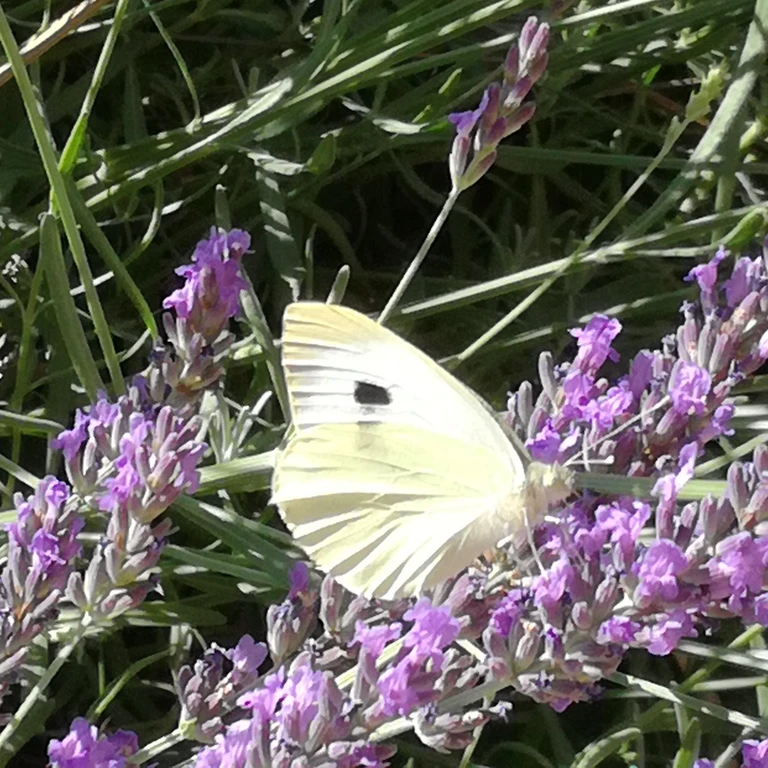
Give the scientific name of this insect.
Pieris brassicae
